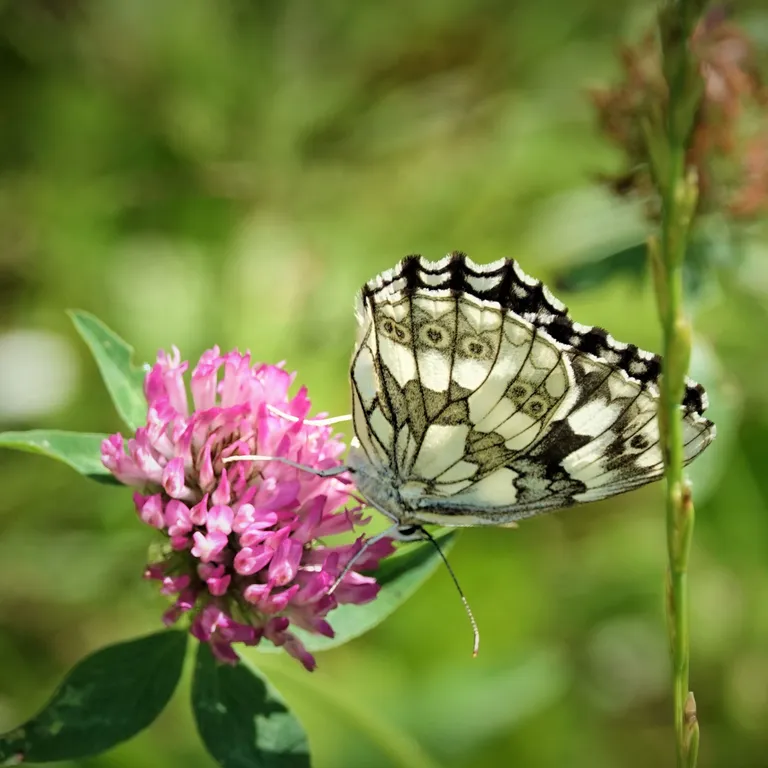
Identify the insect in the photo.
Melanargia galathea
